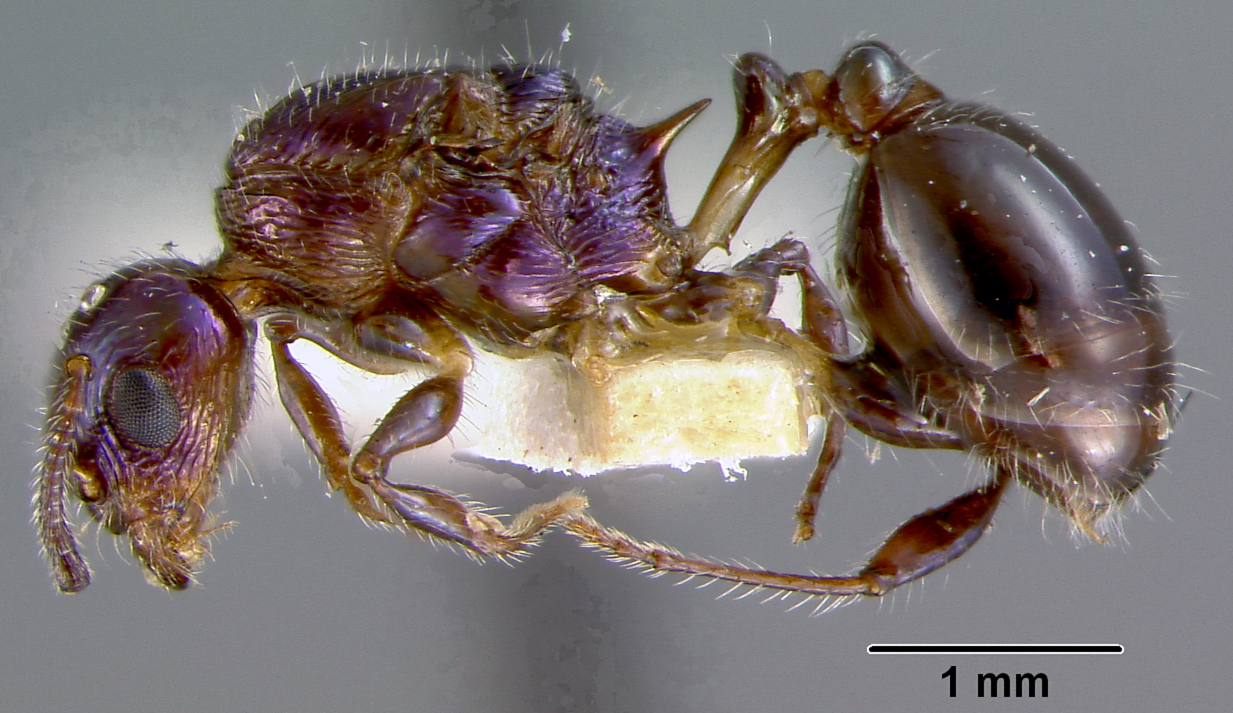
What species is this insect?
Macromischa squamifera
